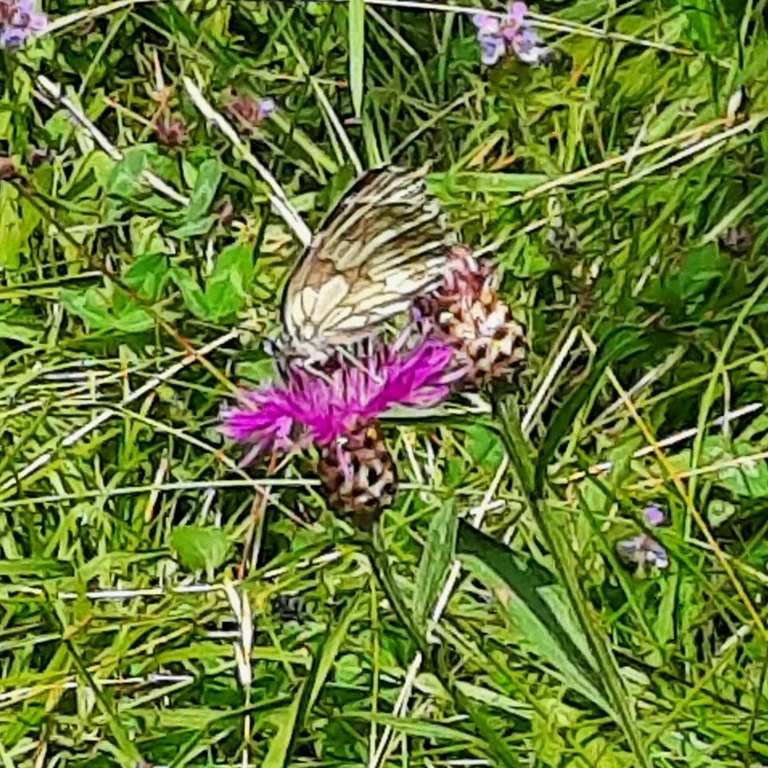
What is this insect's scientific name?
Melanargia galathea
